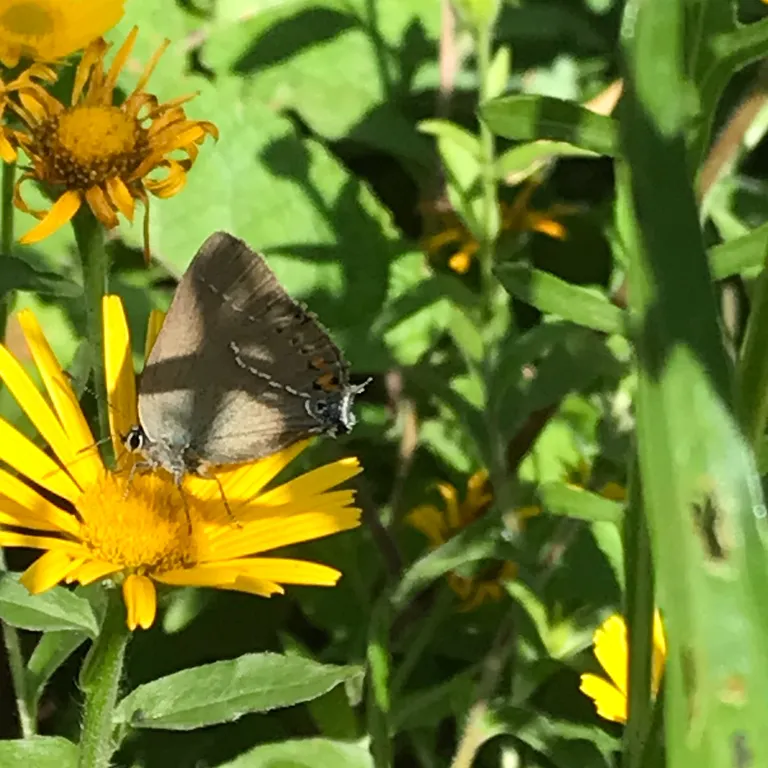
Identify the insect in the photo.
Satyrium spini (also Tuttiola spini)
